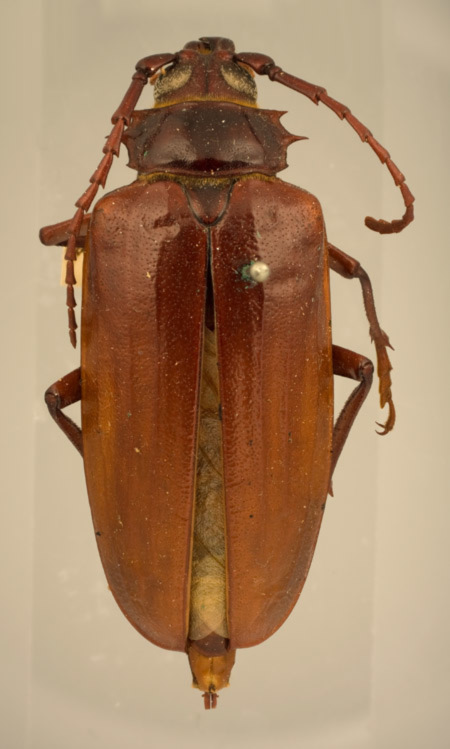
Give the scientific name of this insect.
Prionus californicus (also Prionus proximans)
